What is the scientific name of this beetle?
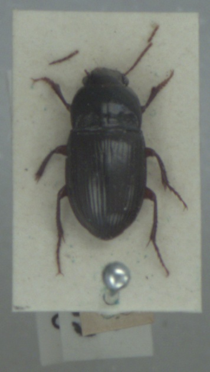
Amara consularis
